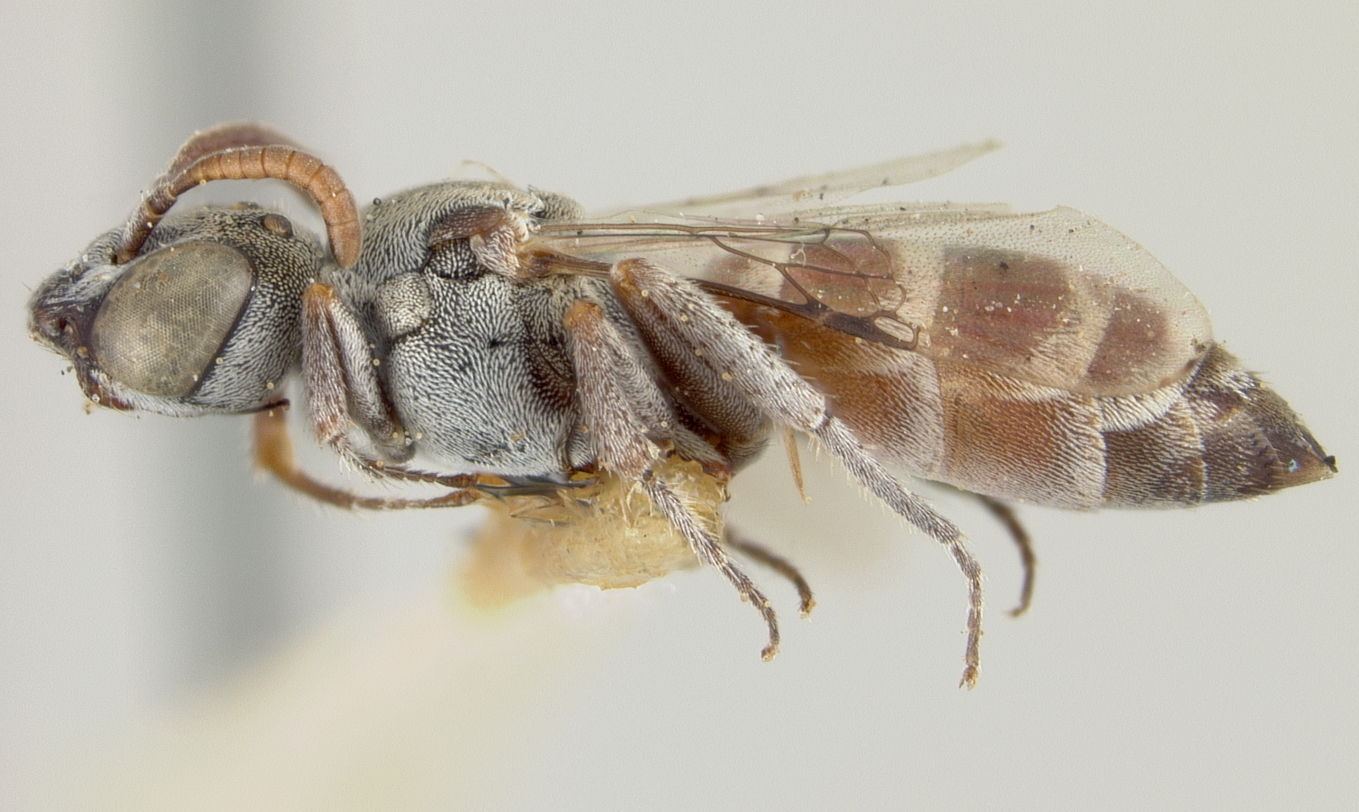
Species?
Neolarra congregata
